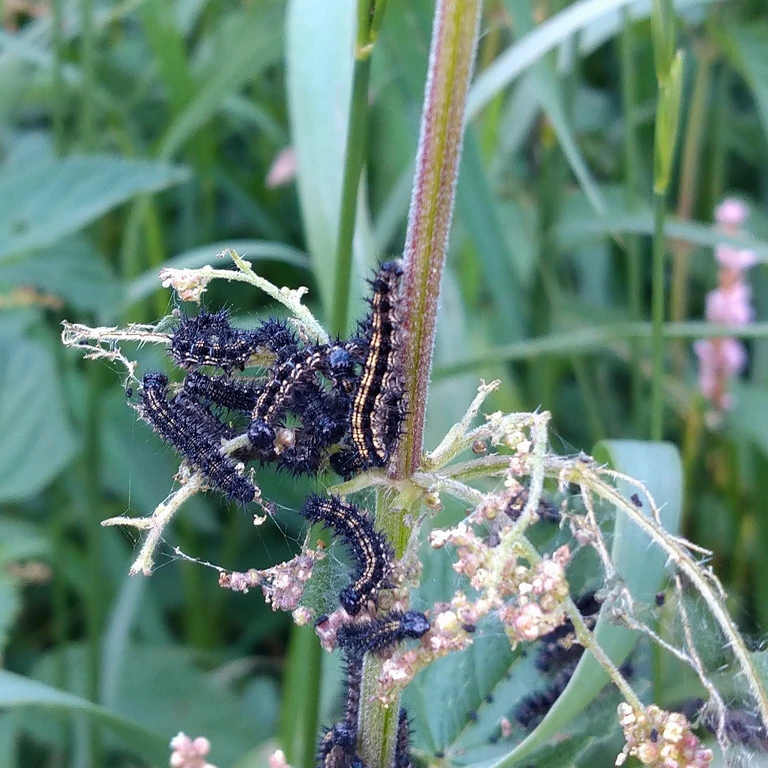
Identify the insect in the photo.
Aglais urticae
